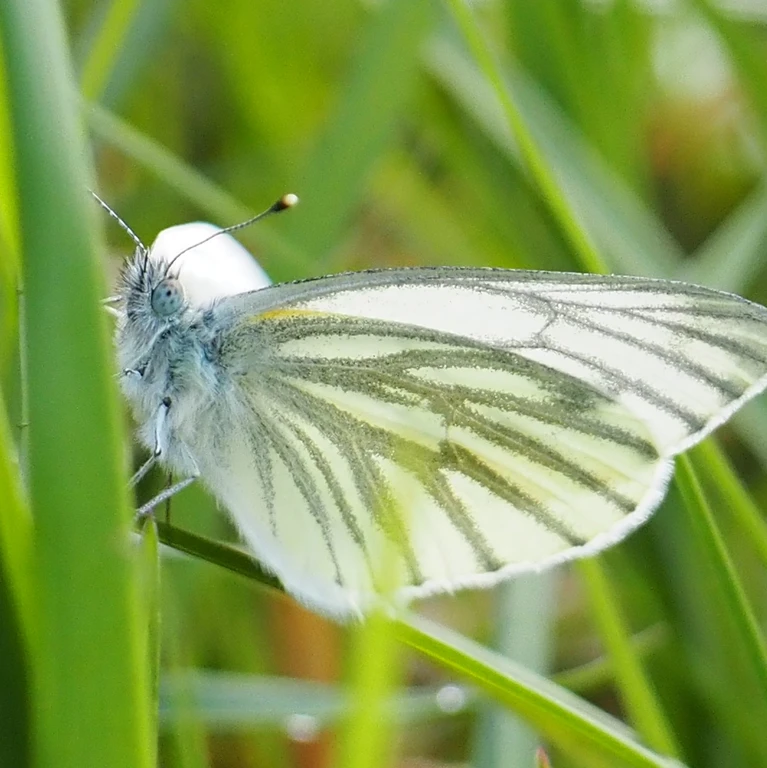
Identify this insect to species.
Pieris napi
